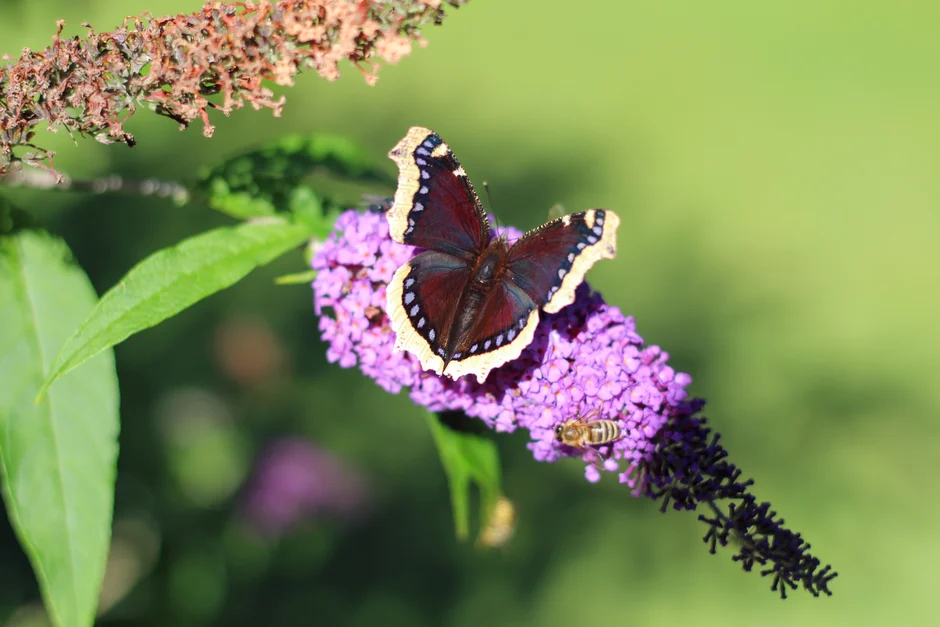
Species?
Nymphalis antiopa
